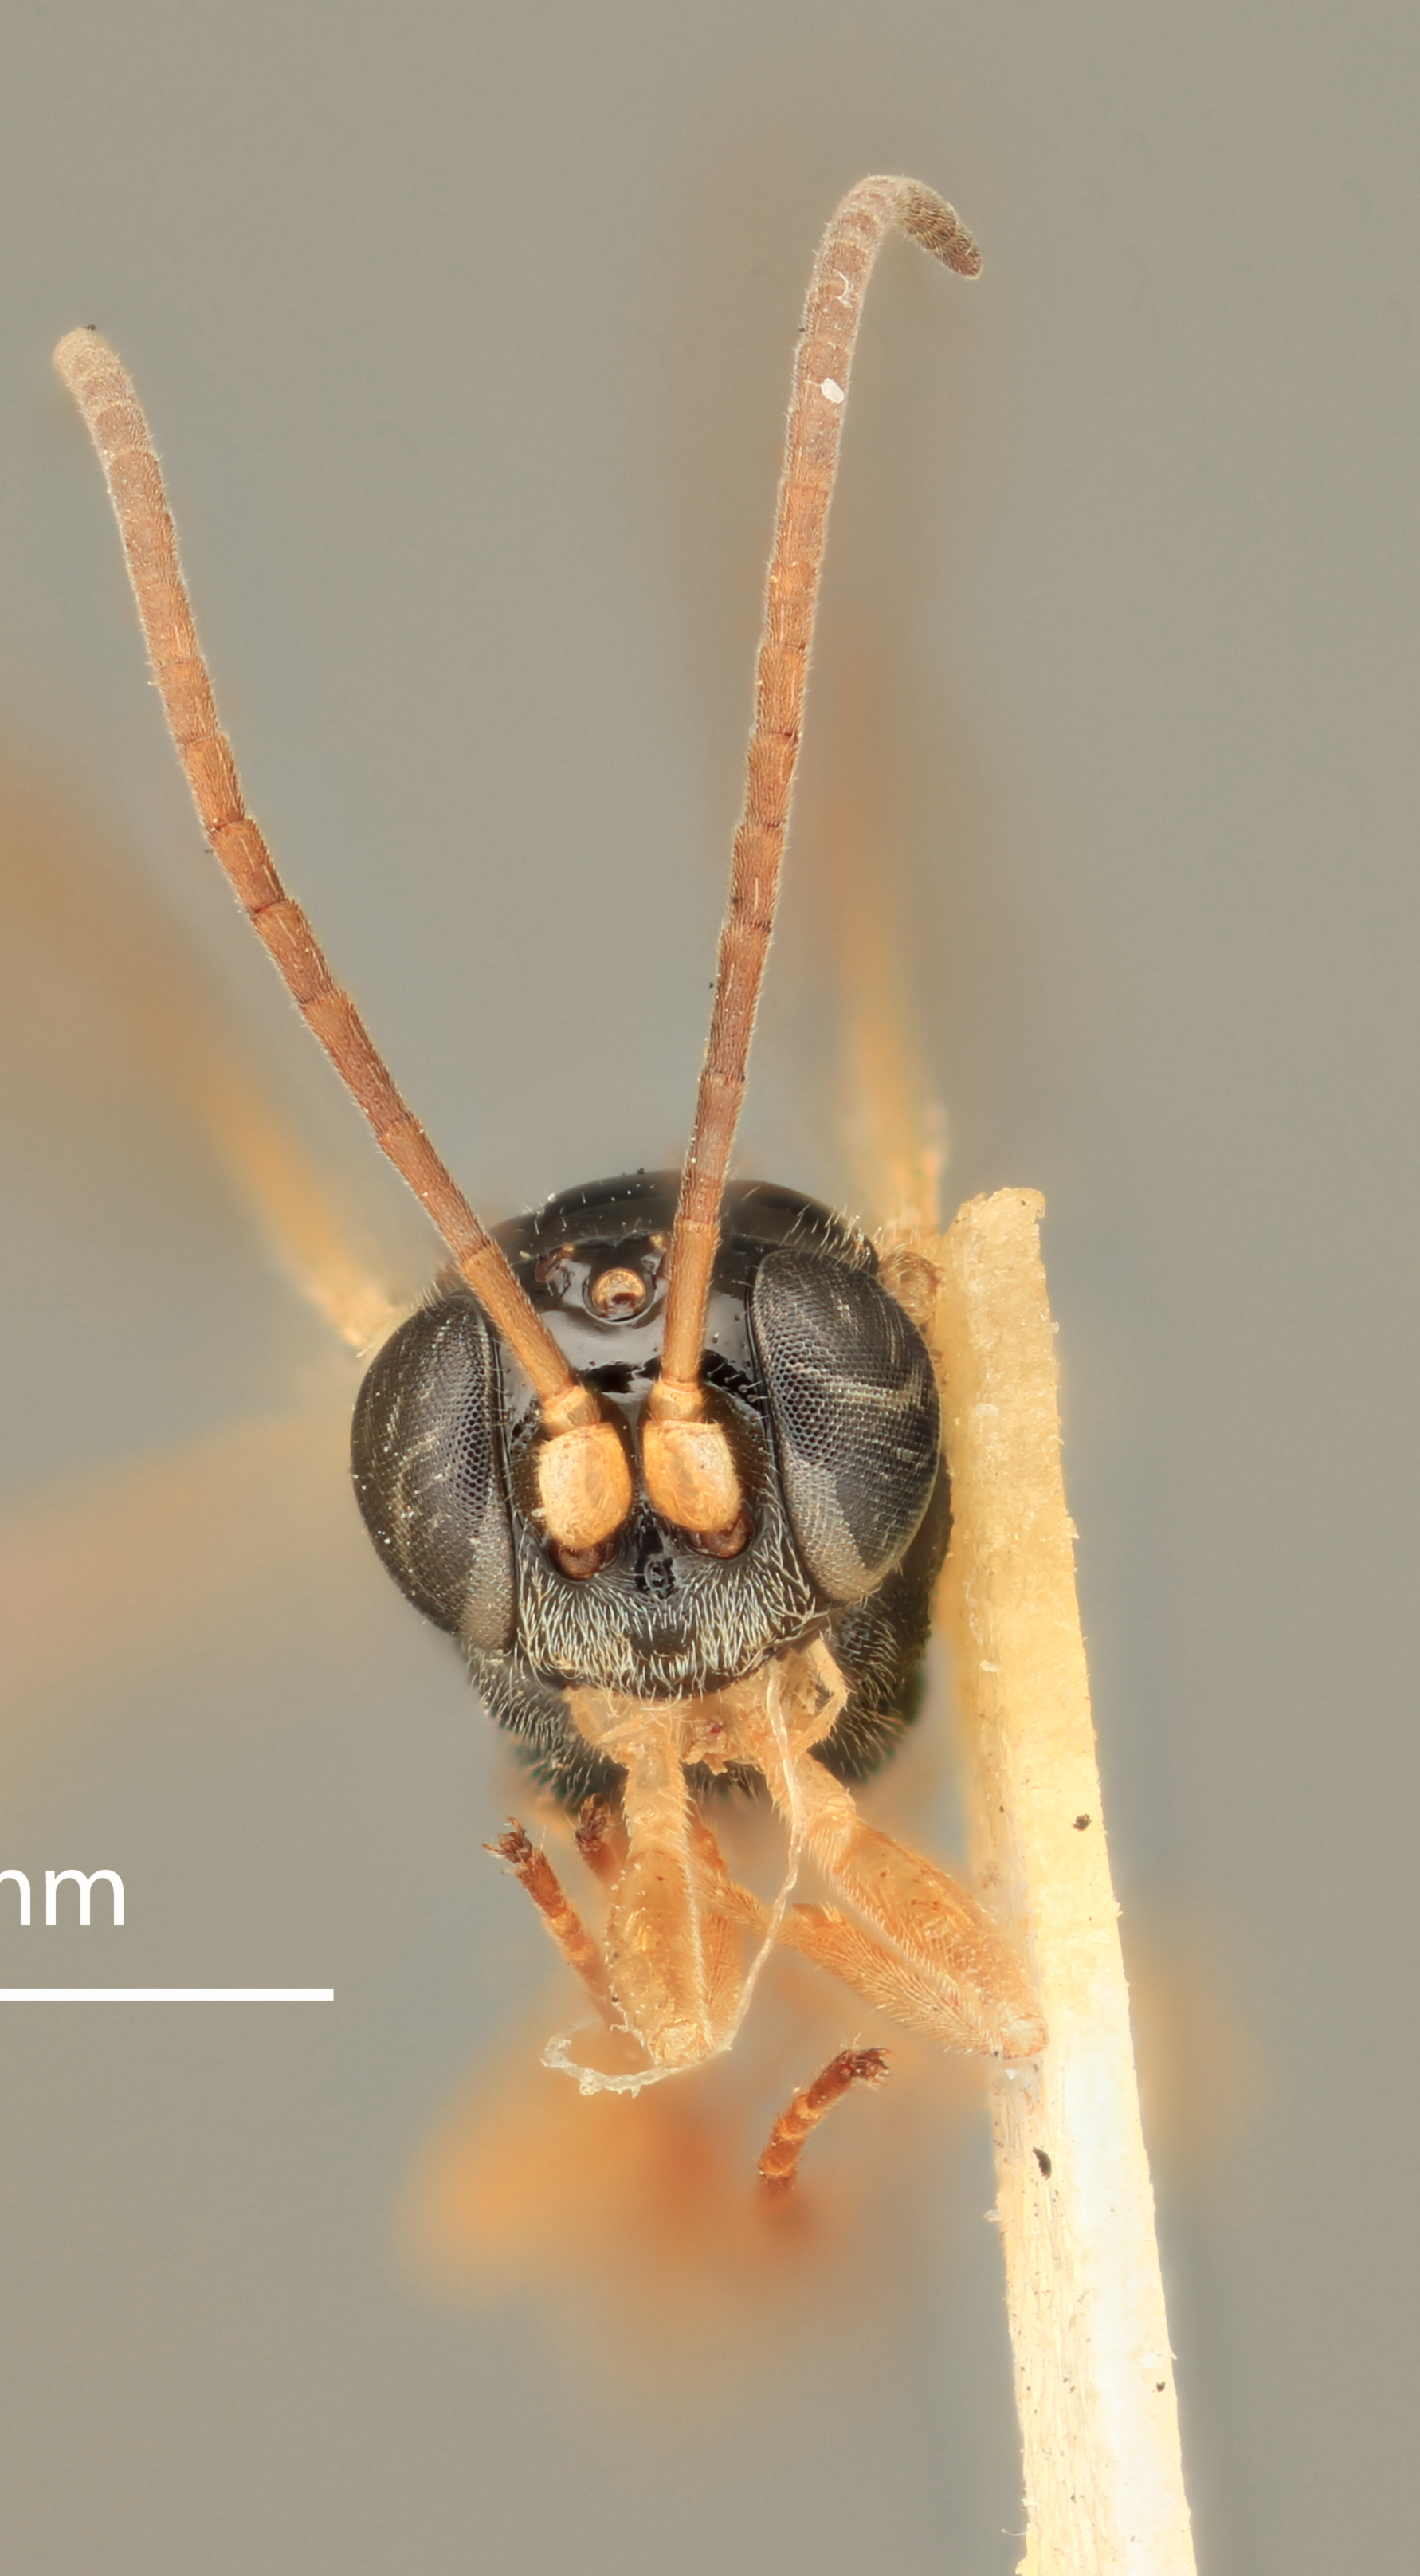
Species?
Microtoridea lissonota
